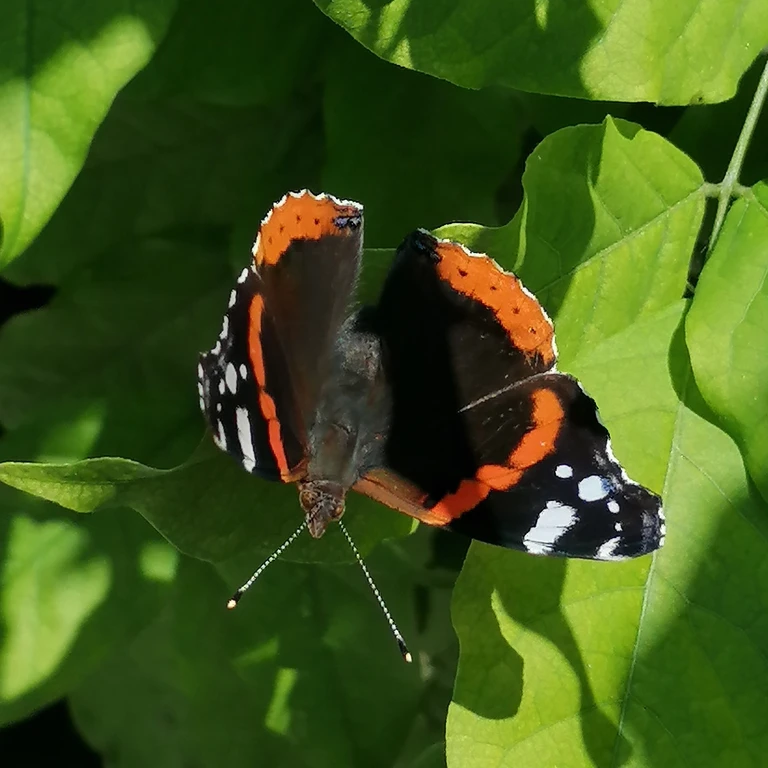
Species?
Vanessa atalanta
